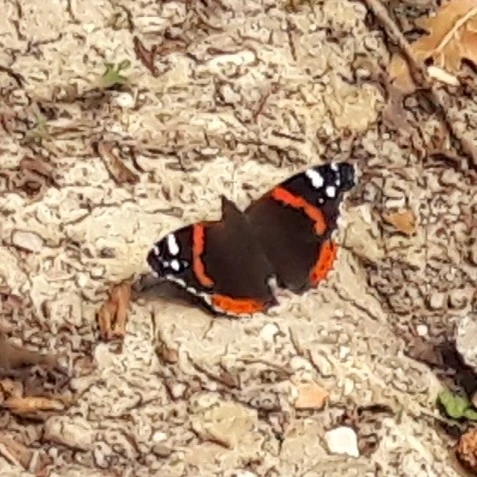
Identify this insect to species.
Vanessa atalanta
